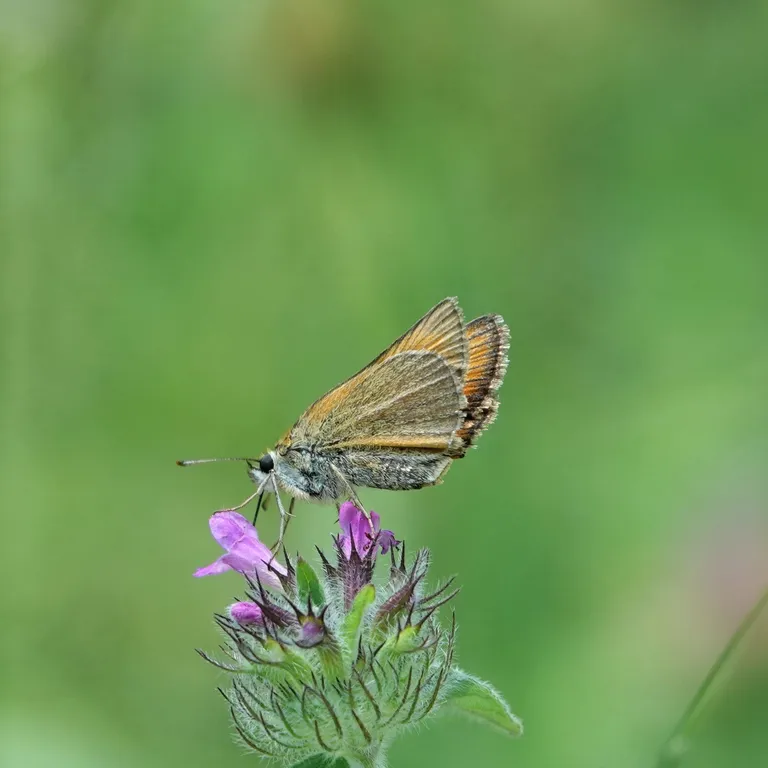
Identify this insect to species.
Thymelicus sylvestris
